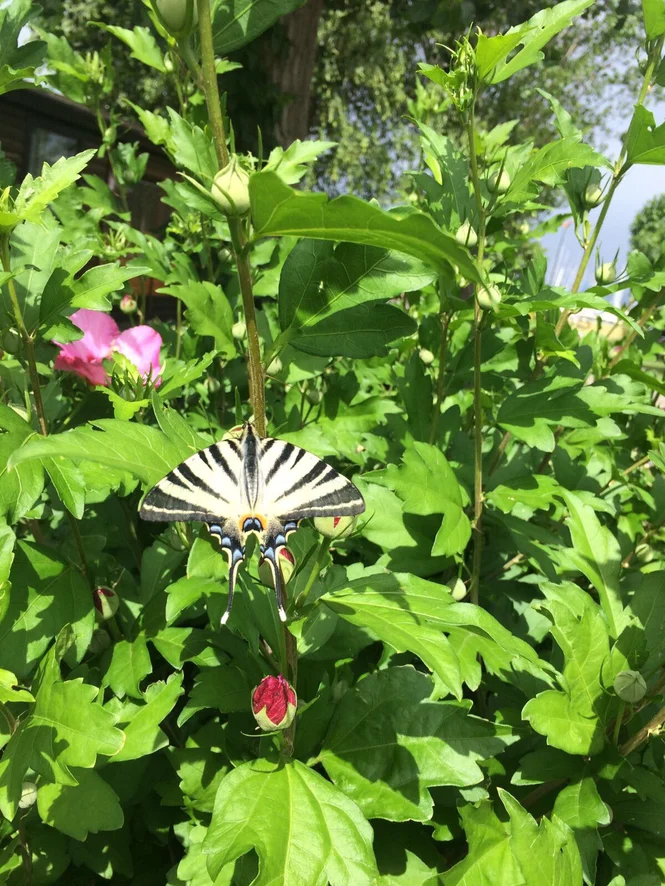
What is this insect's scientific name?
Iphiclides podalirius
